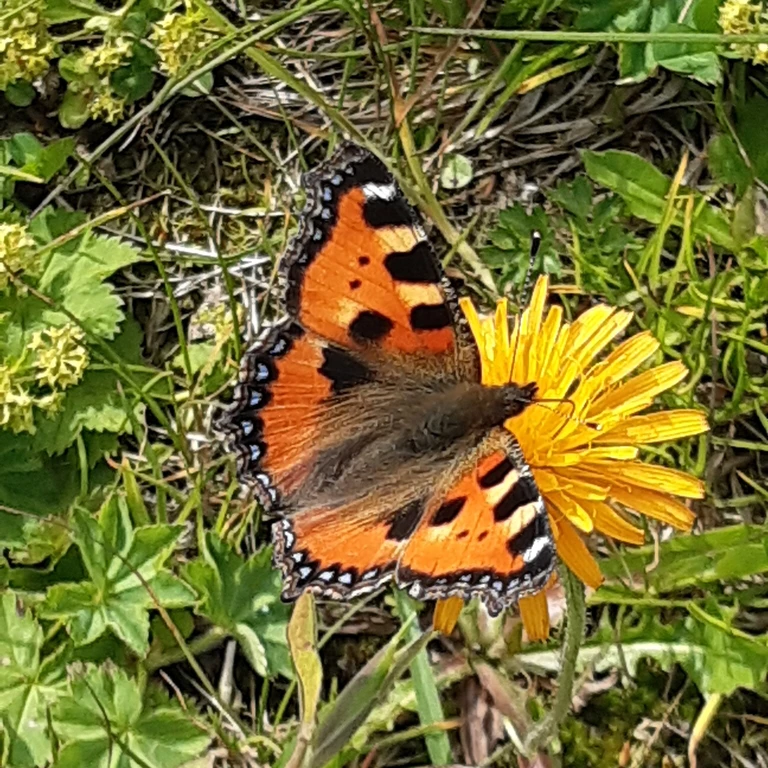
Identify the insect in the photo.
Aglais urticae
